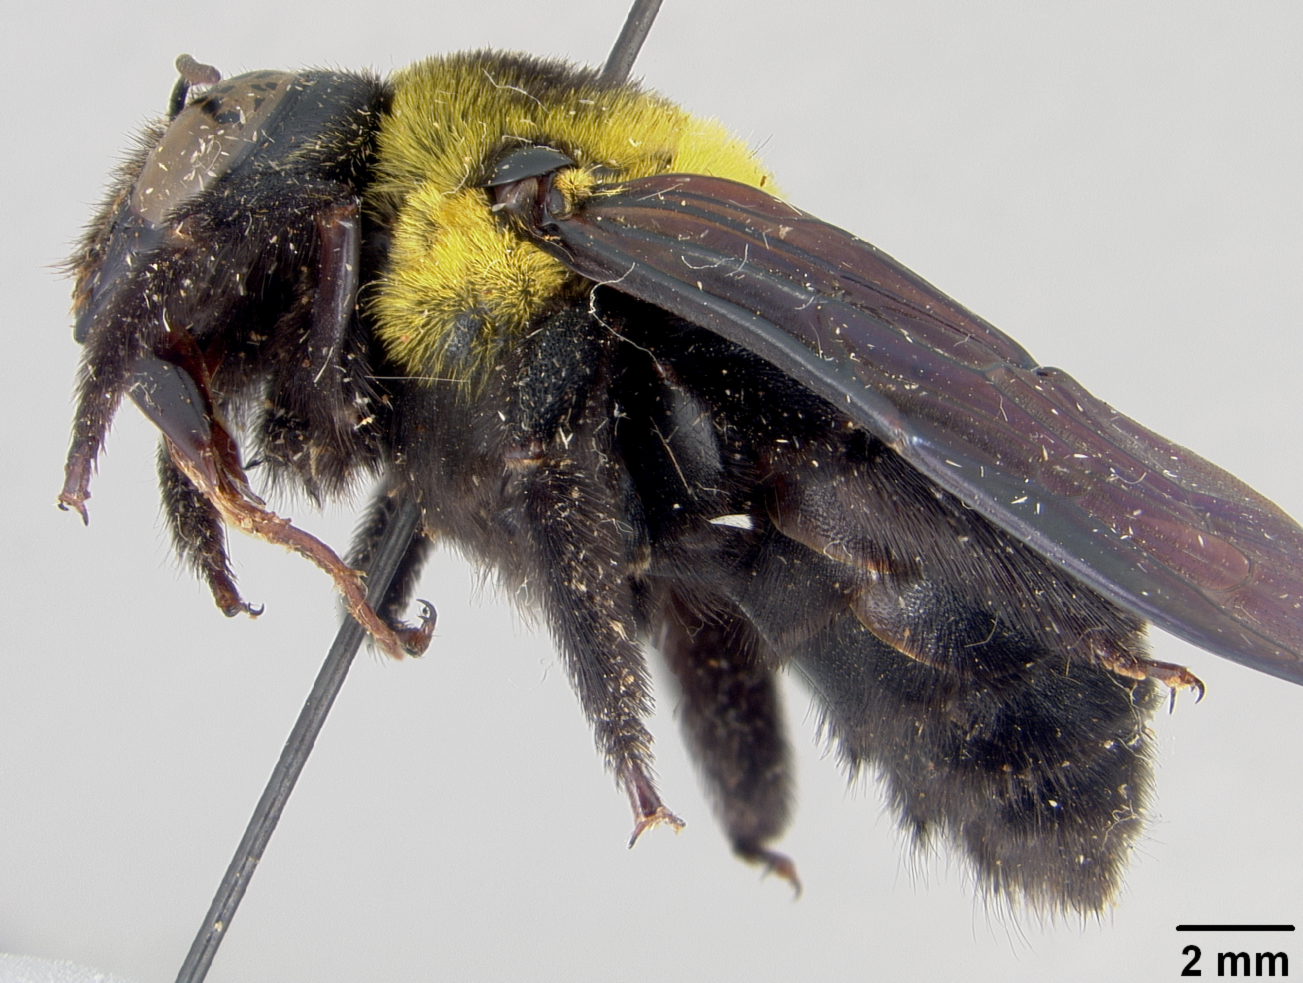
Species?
Mesotrichia lucbanensis
